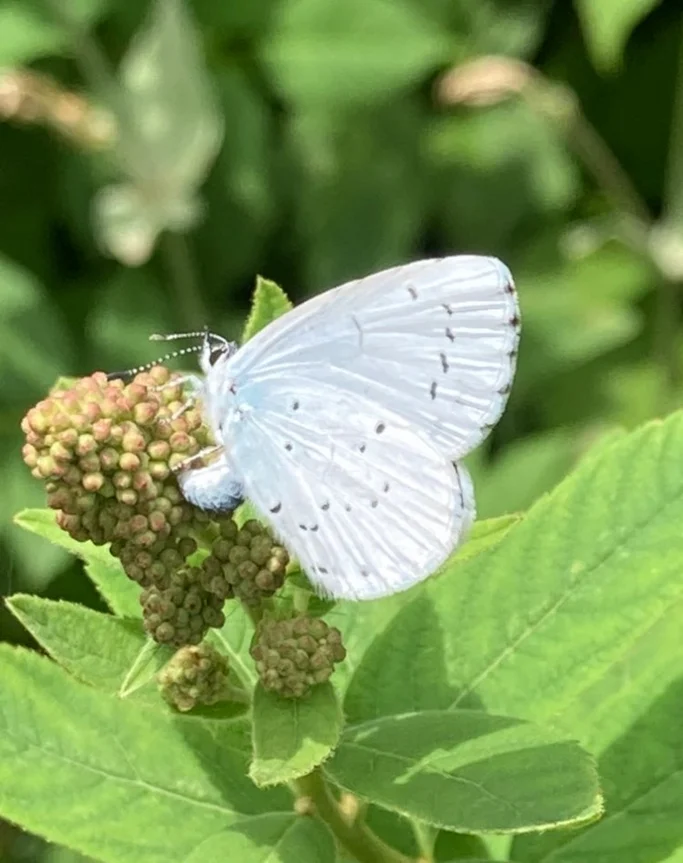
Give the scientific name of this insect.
Celastrina argiolus
